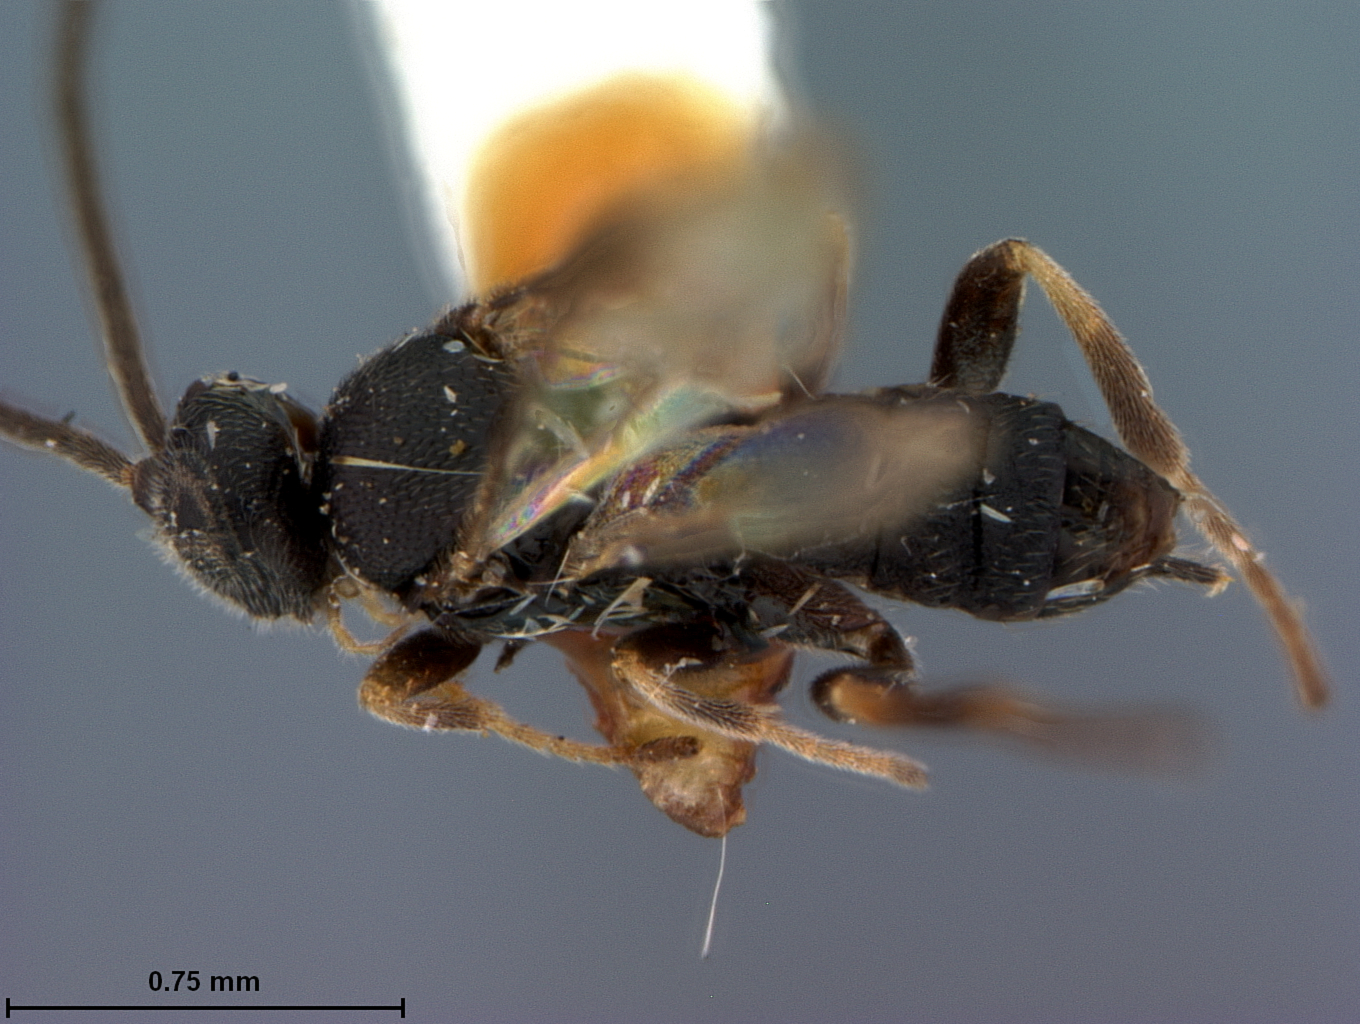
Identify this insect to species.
Apanteles bucculatricis
